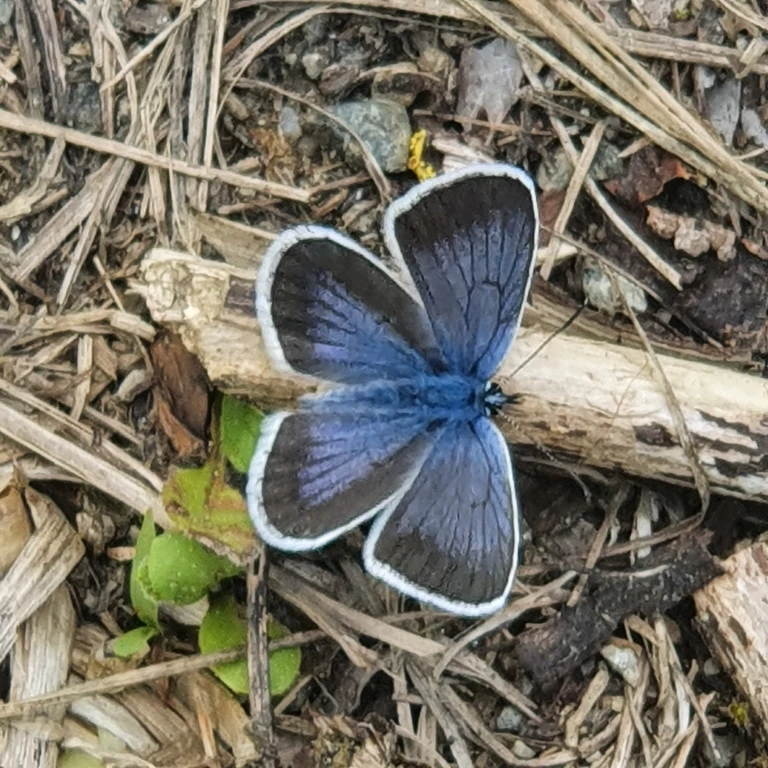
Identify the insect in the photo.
Plebejus argus
